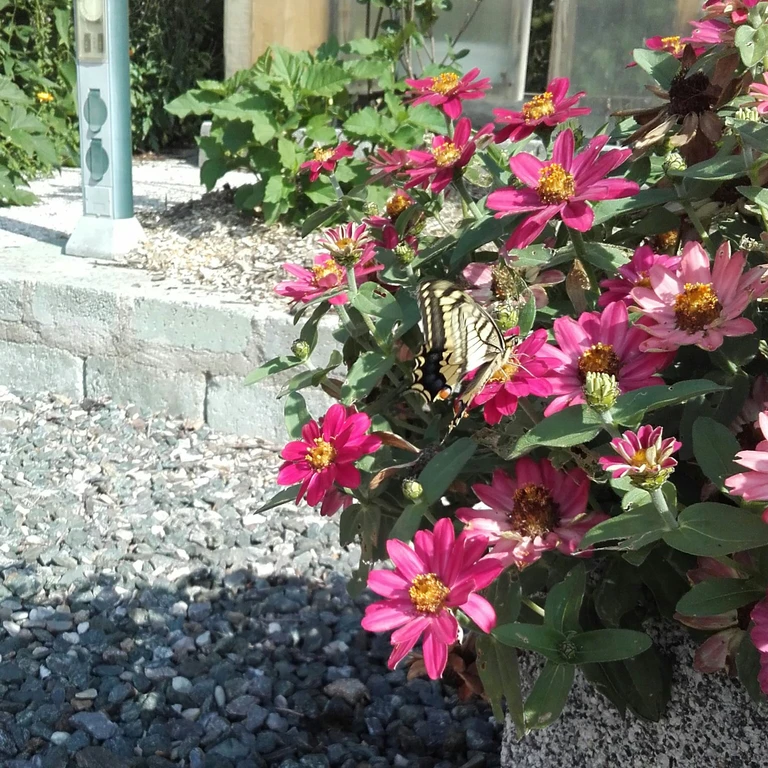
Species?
Papilio machaon
